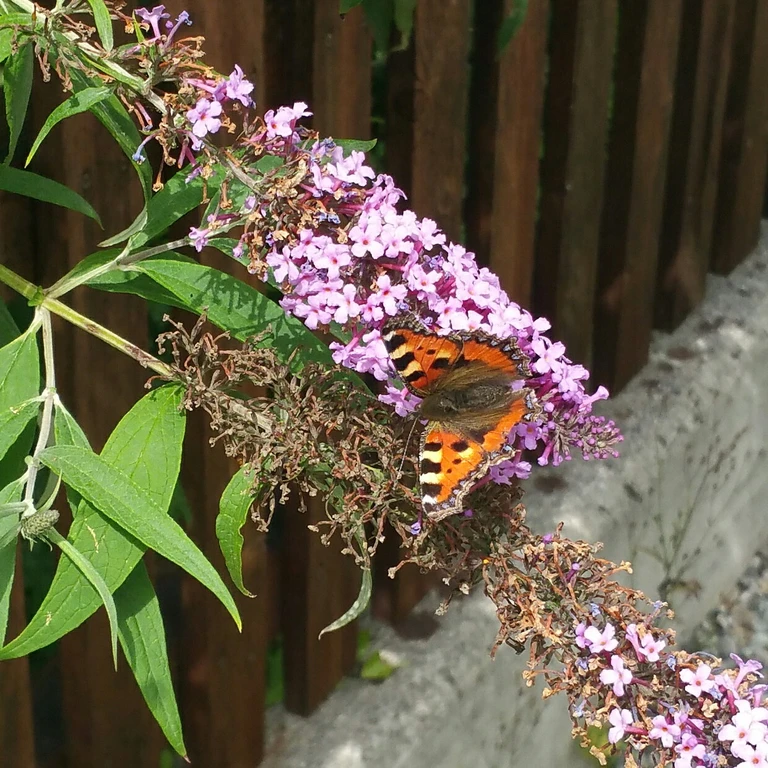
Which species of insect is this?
Aglais urticae
